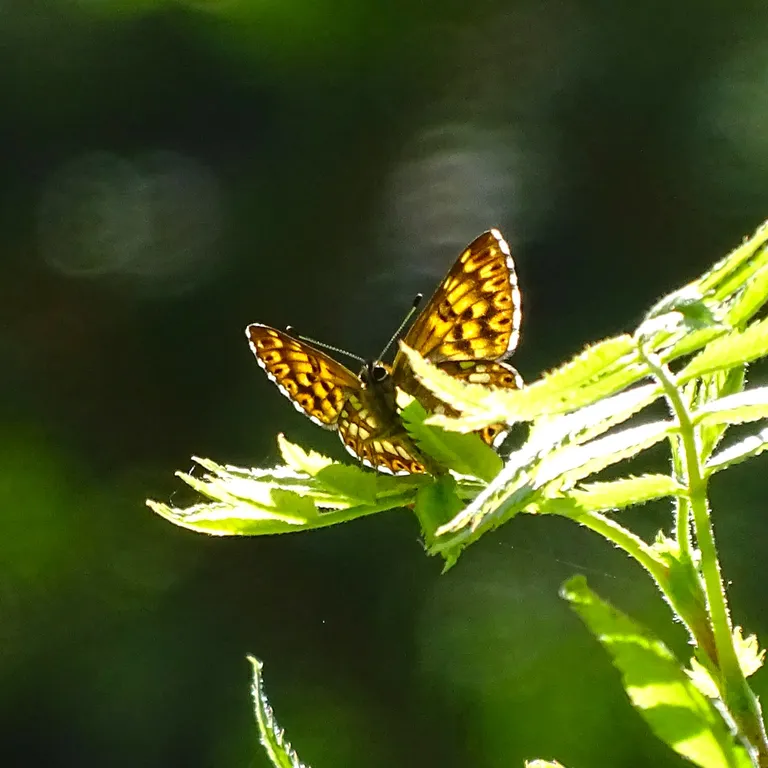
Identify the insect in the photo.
Hamearis lucina
